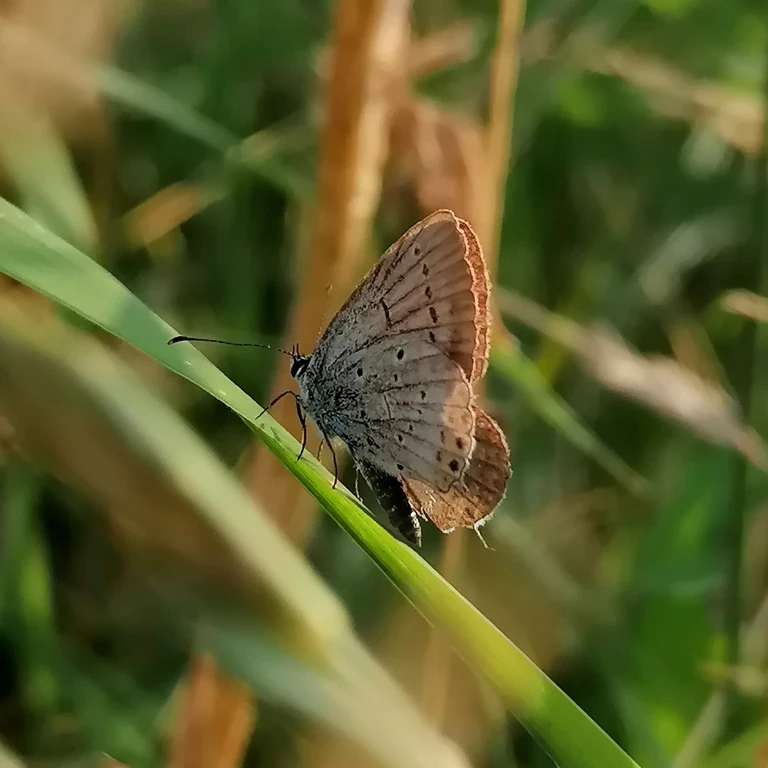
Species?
Cupido argiades (also Elkalyce argiades)
